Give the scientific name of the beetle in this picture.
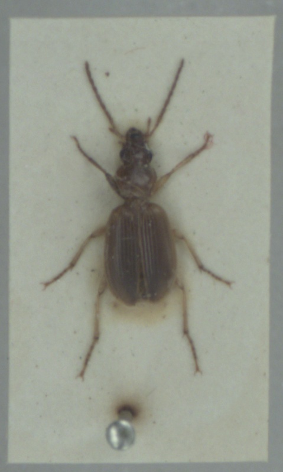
Paranchus albipes
